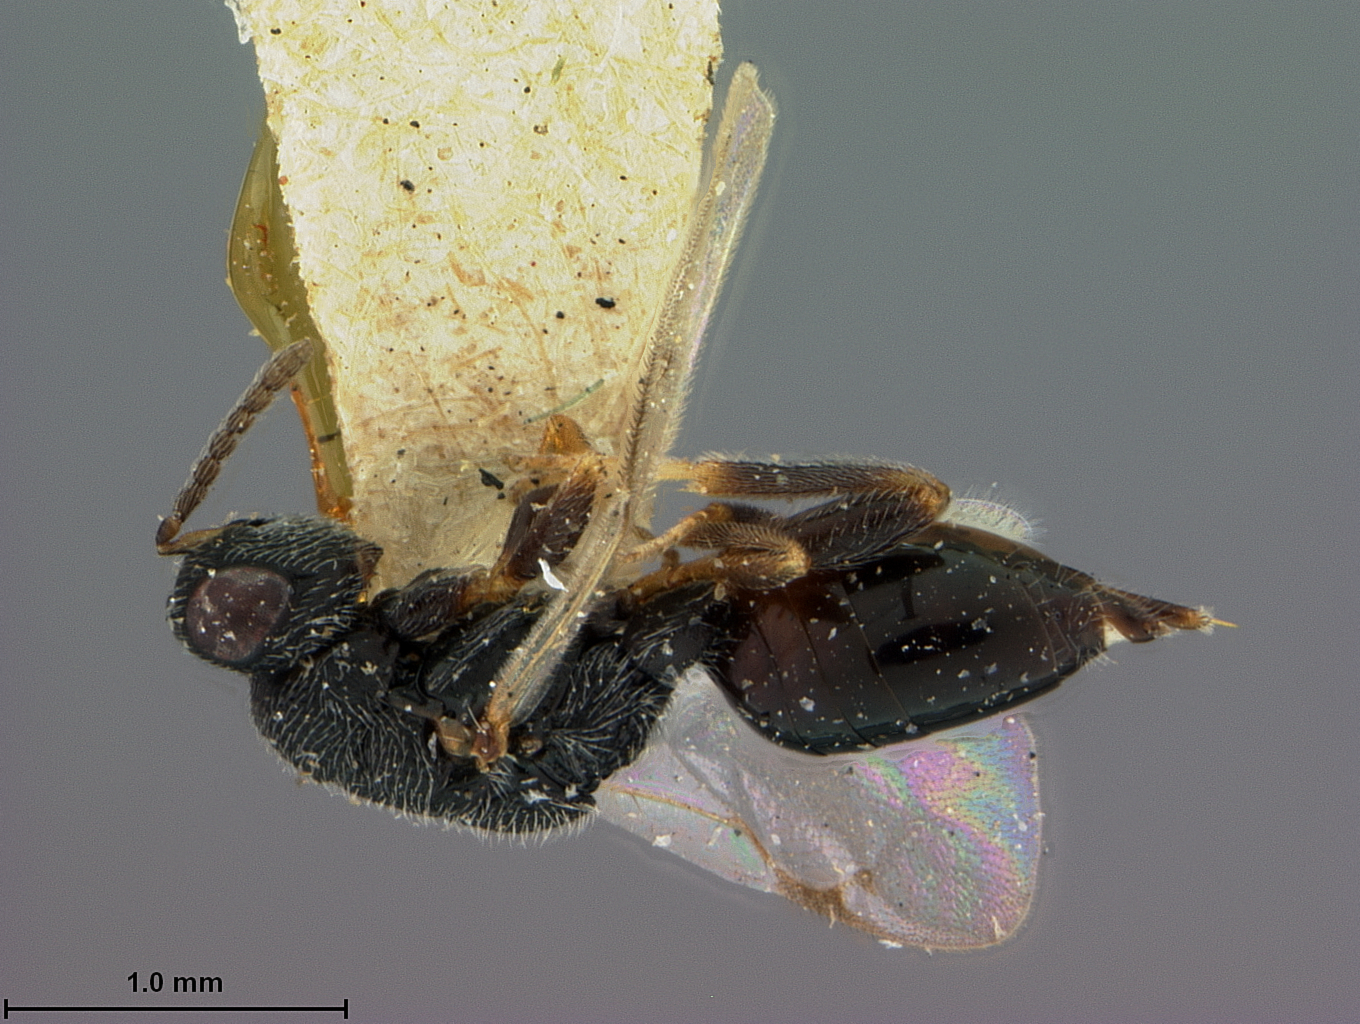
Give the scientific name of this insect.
Eurytoma crassineura
